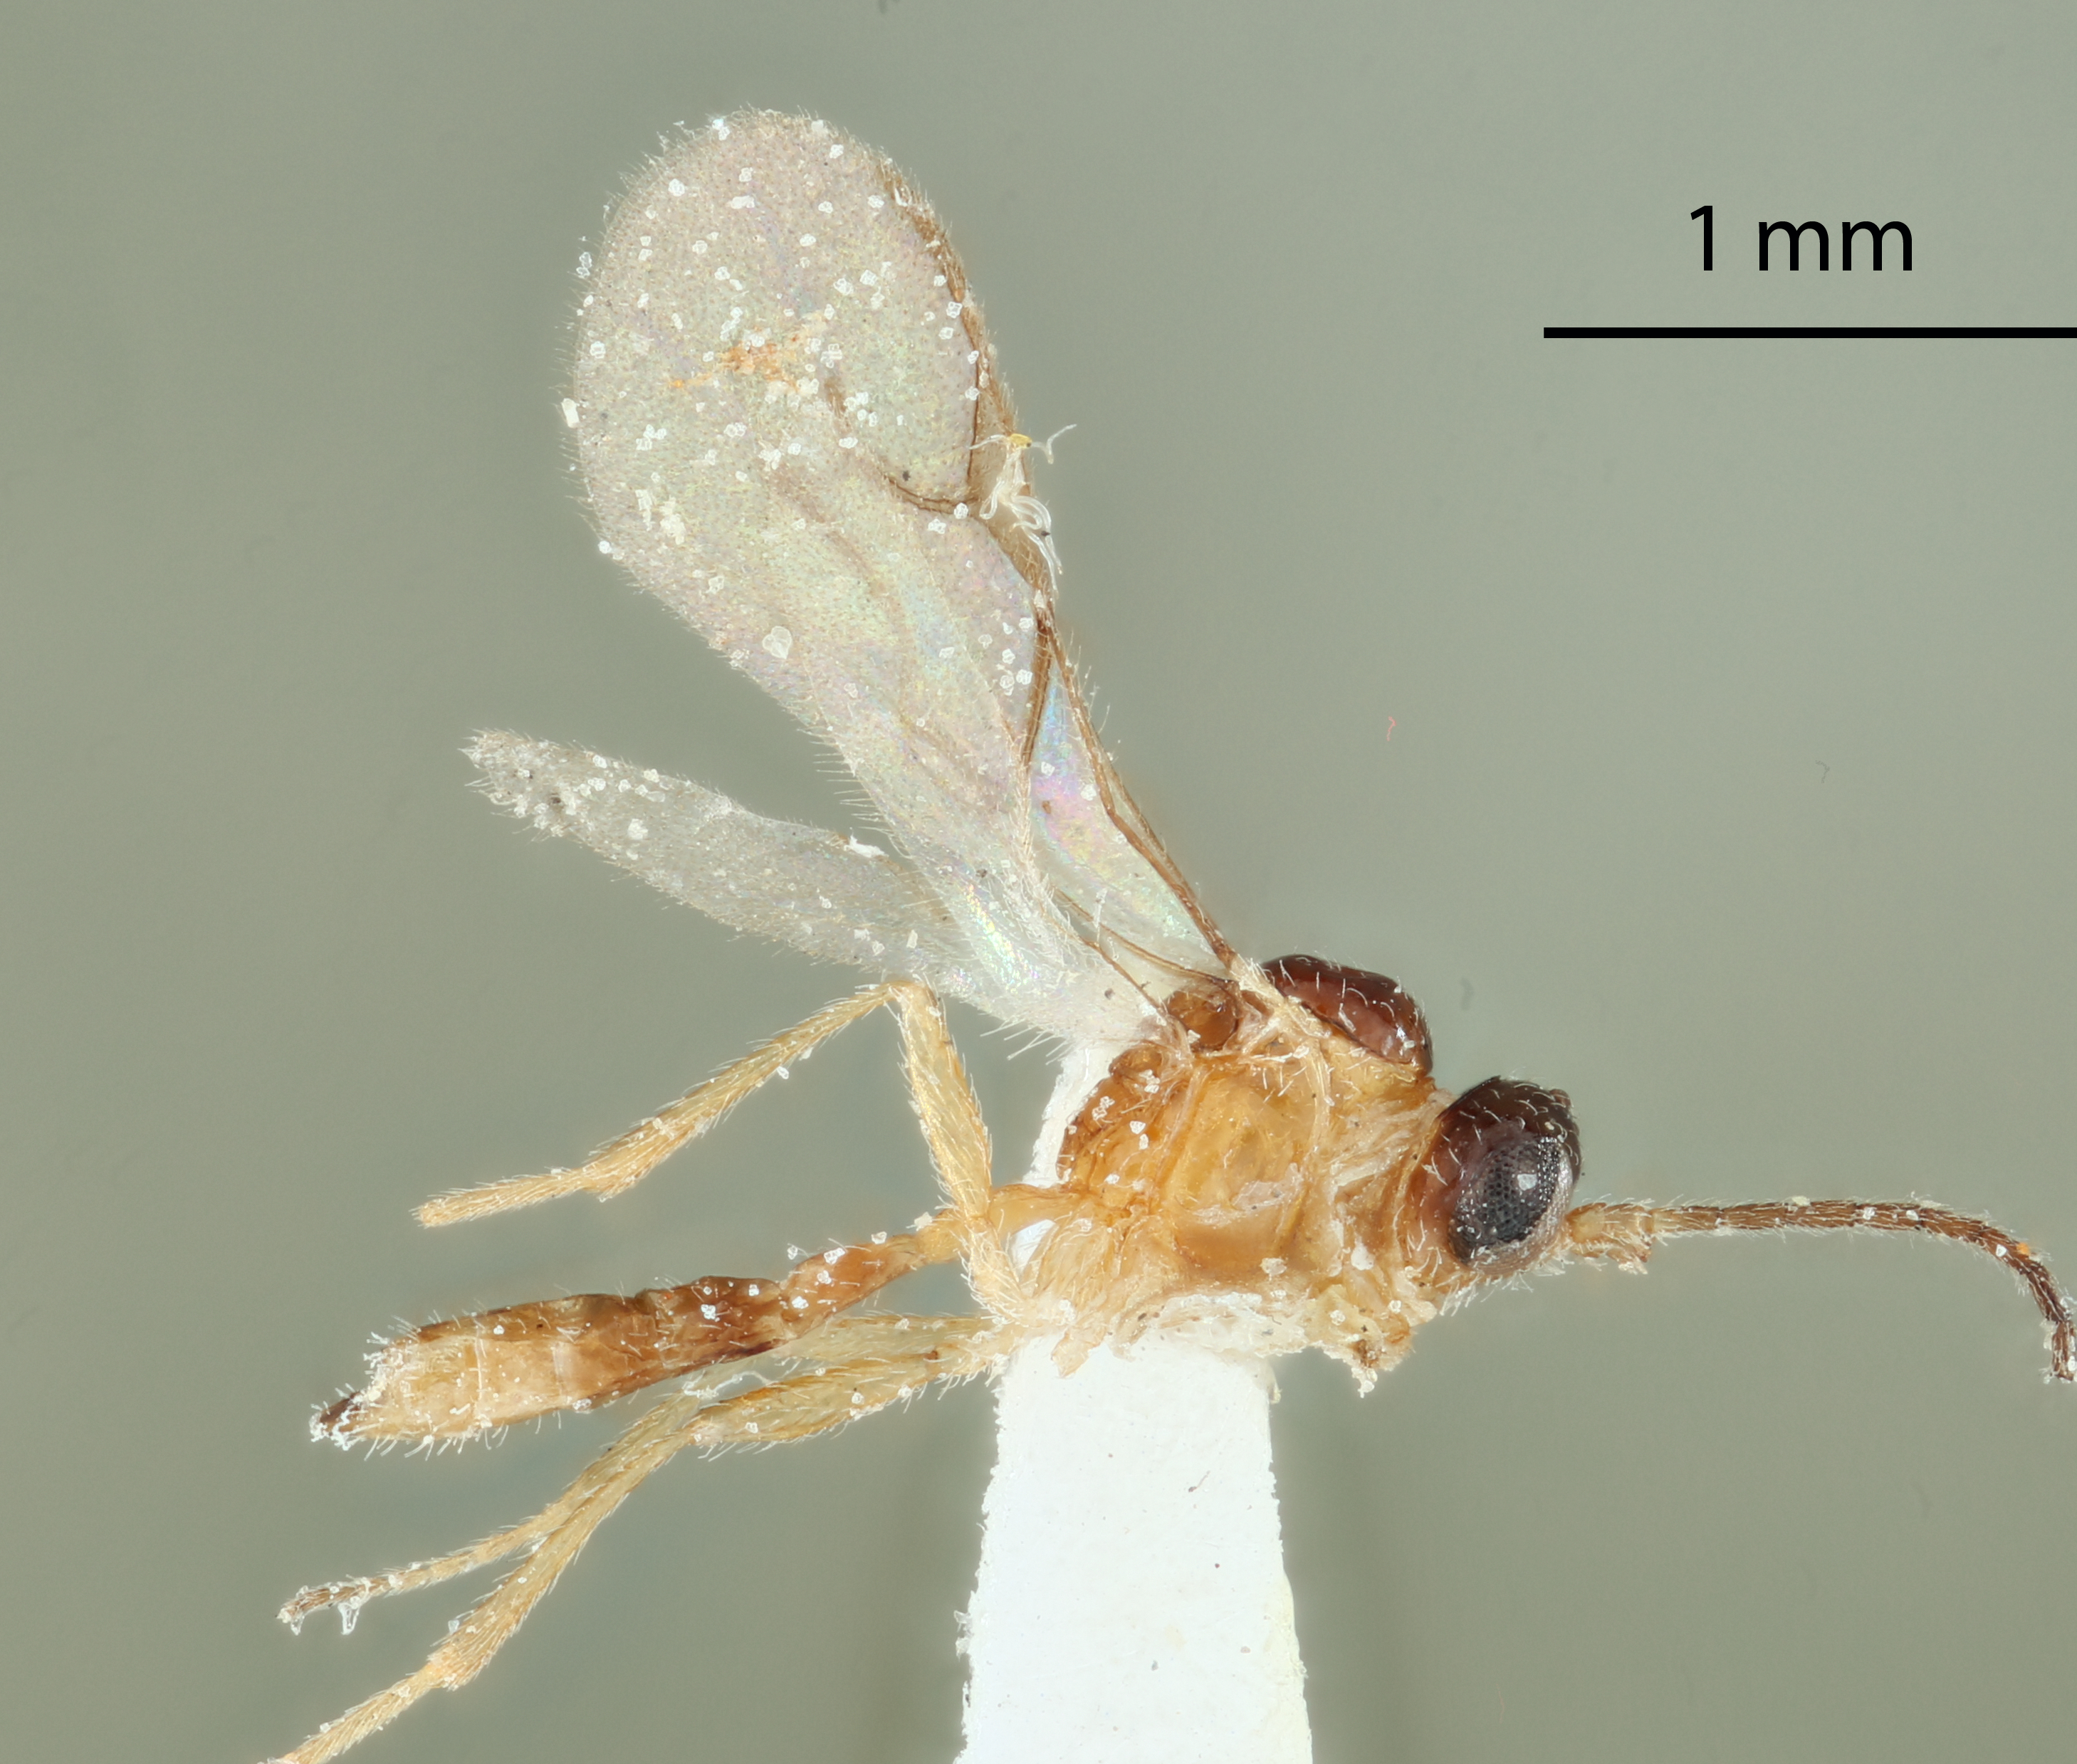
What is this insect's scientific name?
Aphidius ribis
